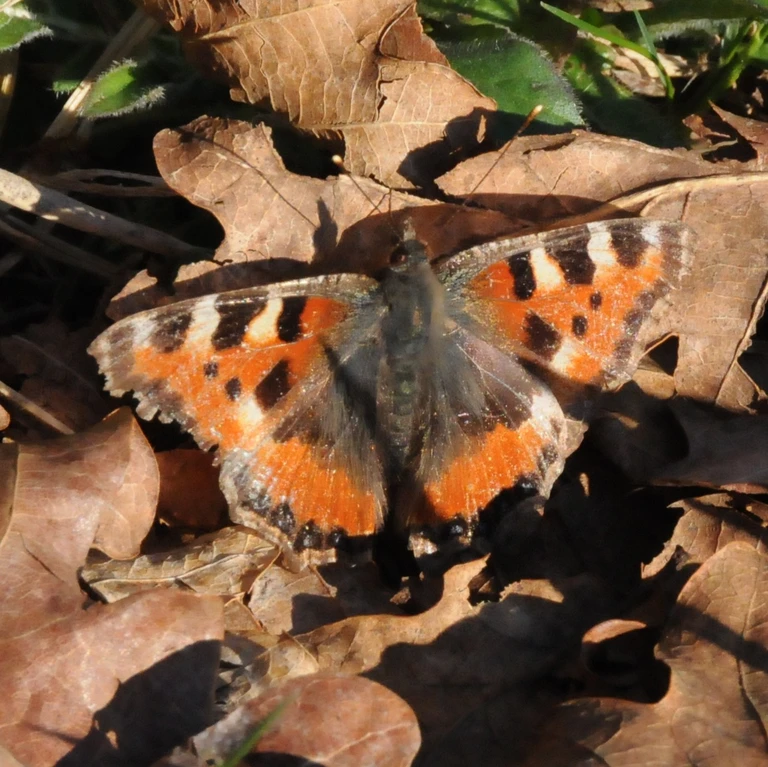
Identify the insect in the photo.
Aglais urticae
